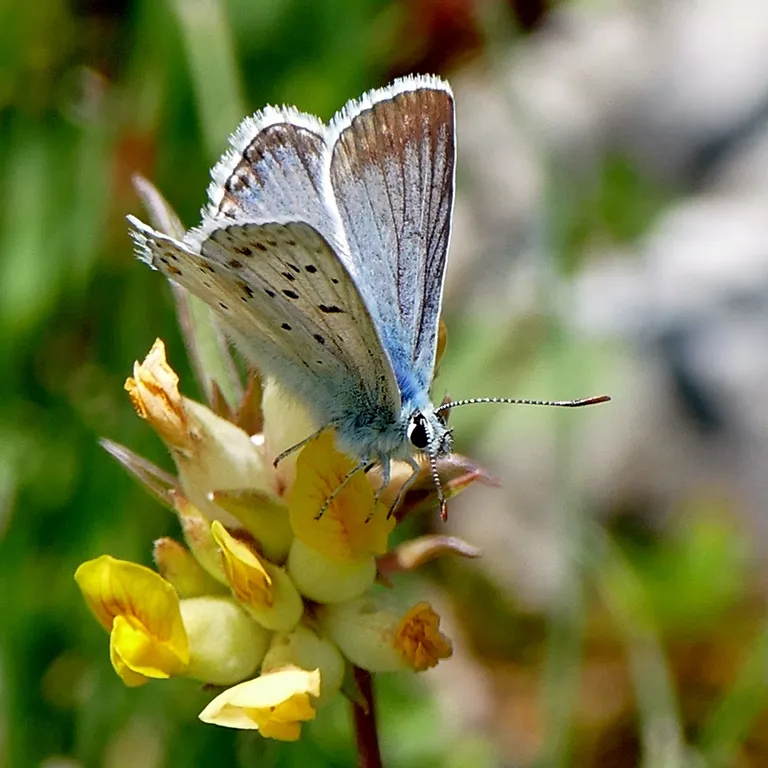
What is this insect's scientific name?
Lysandra coridon
